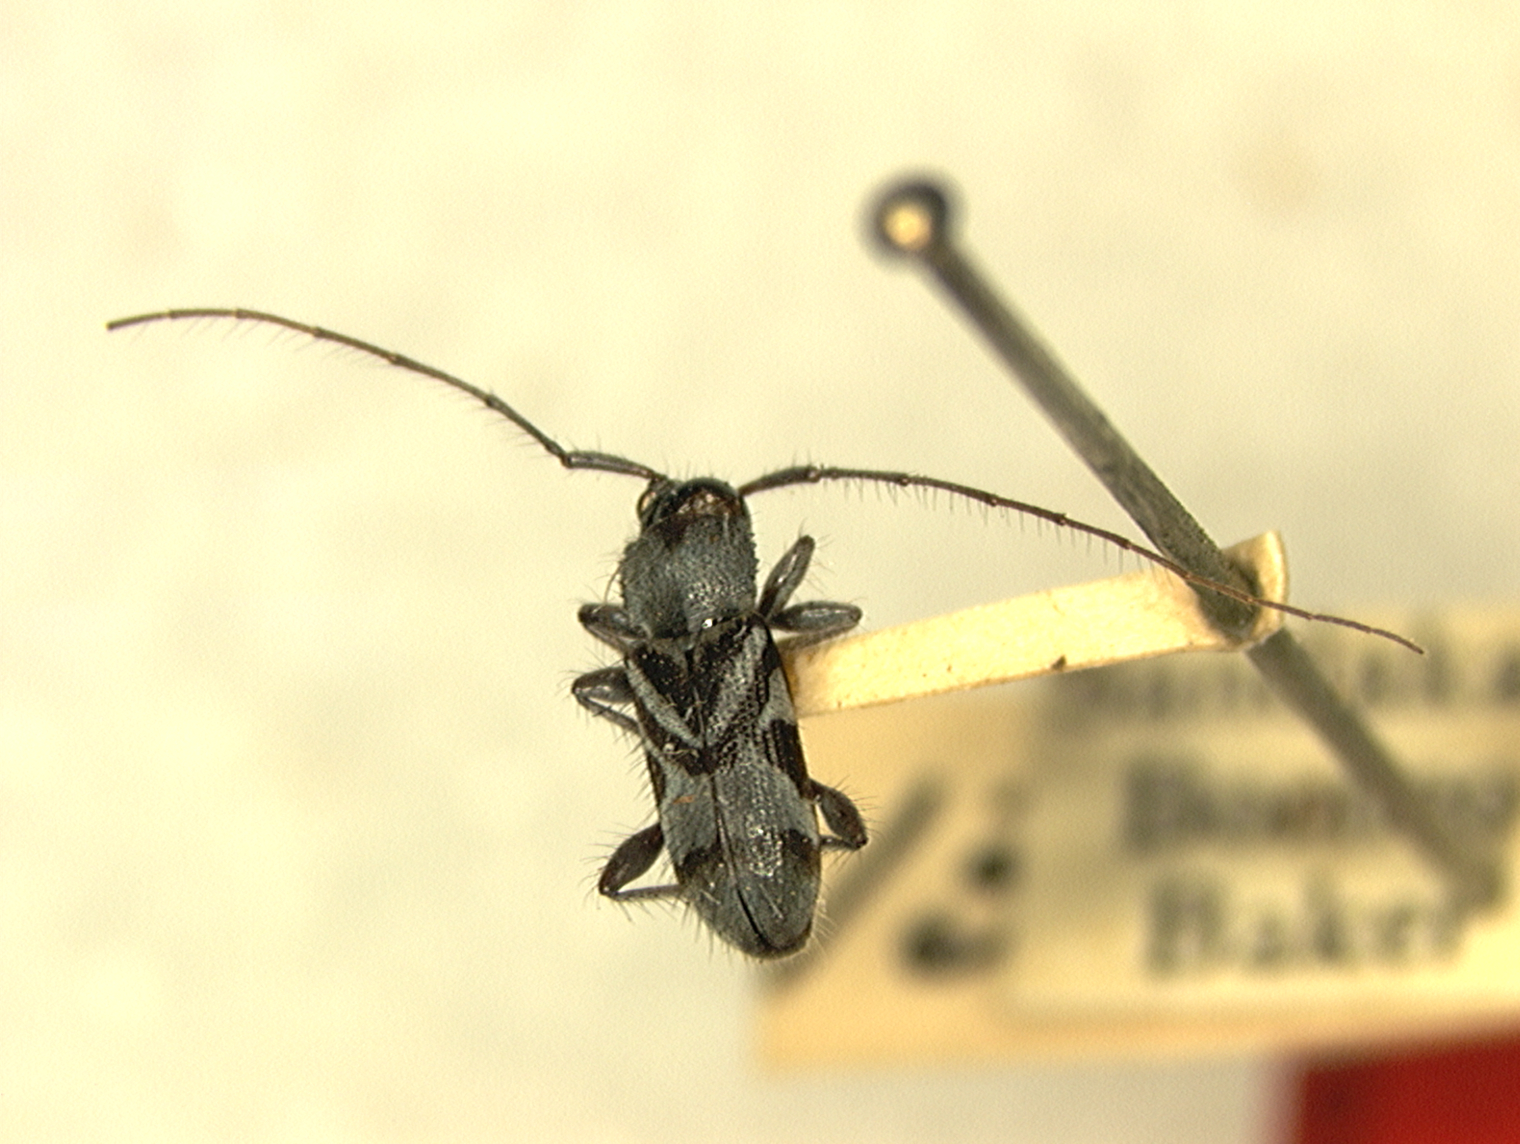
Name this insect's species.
Xaenapta bakeri
